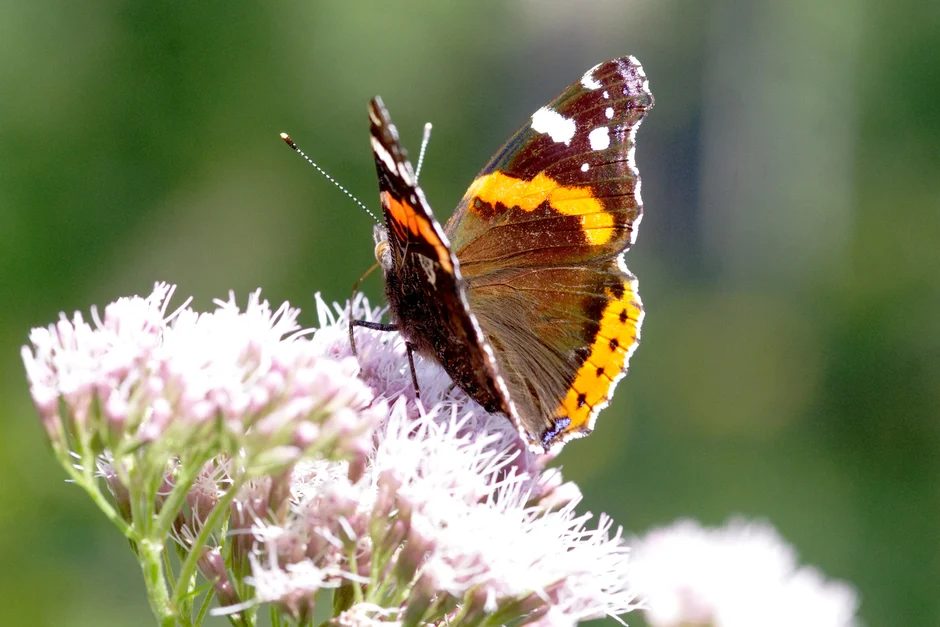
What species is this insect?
Vanessa atalanta
